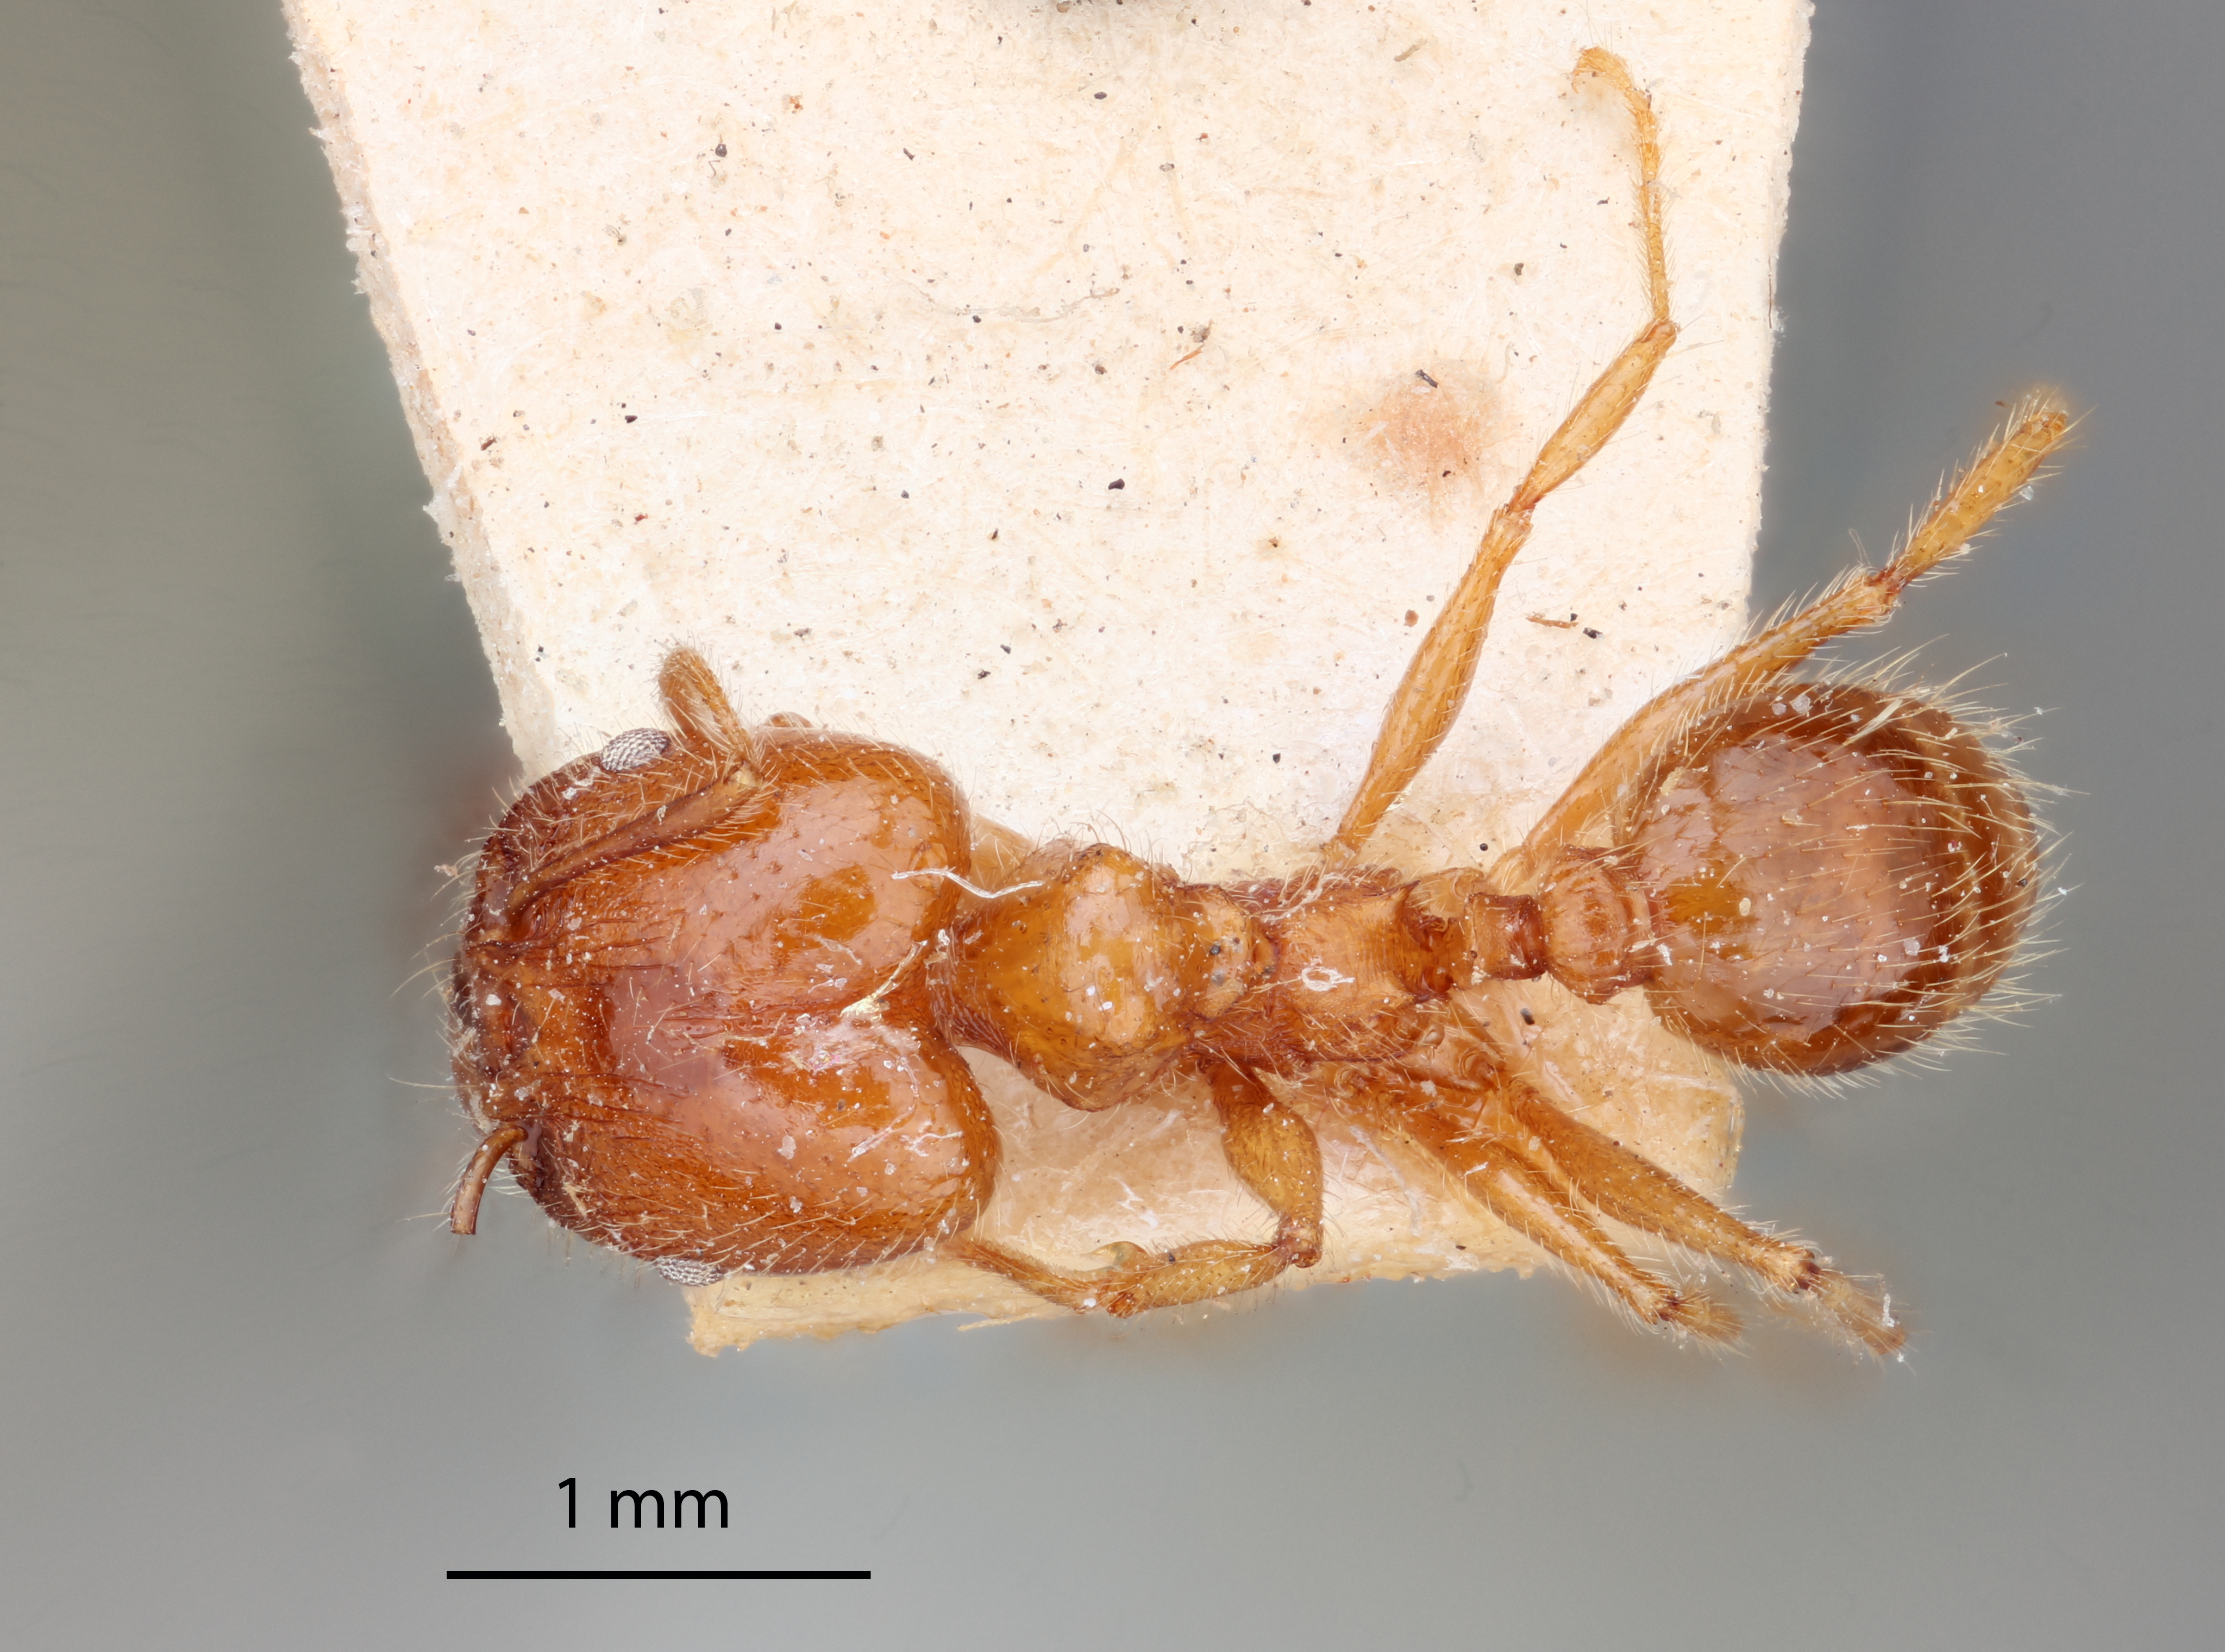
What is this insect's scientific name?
Pheidole dentata
